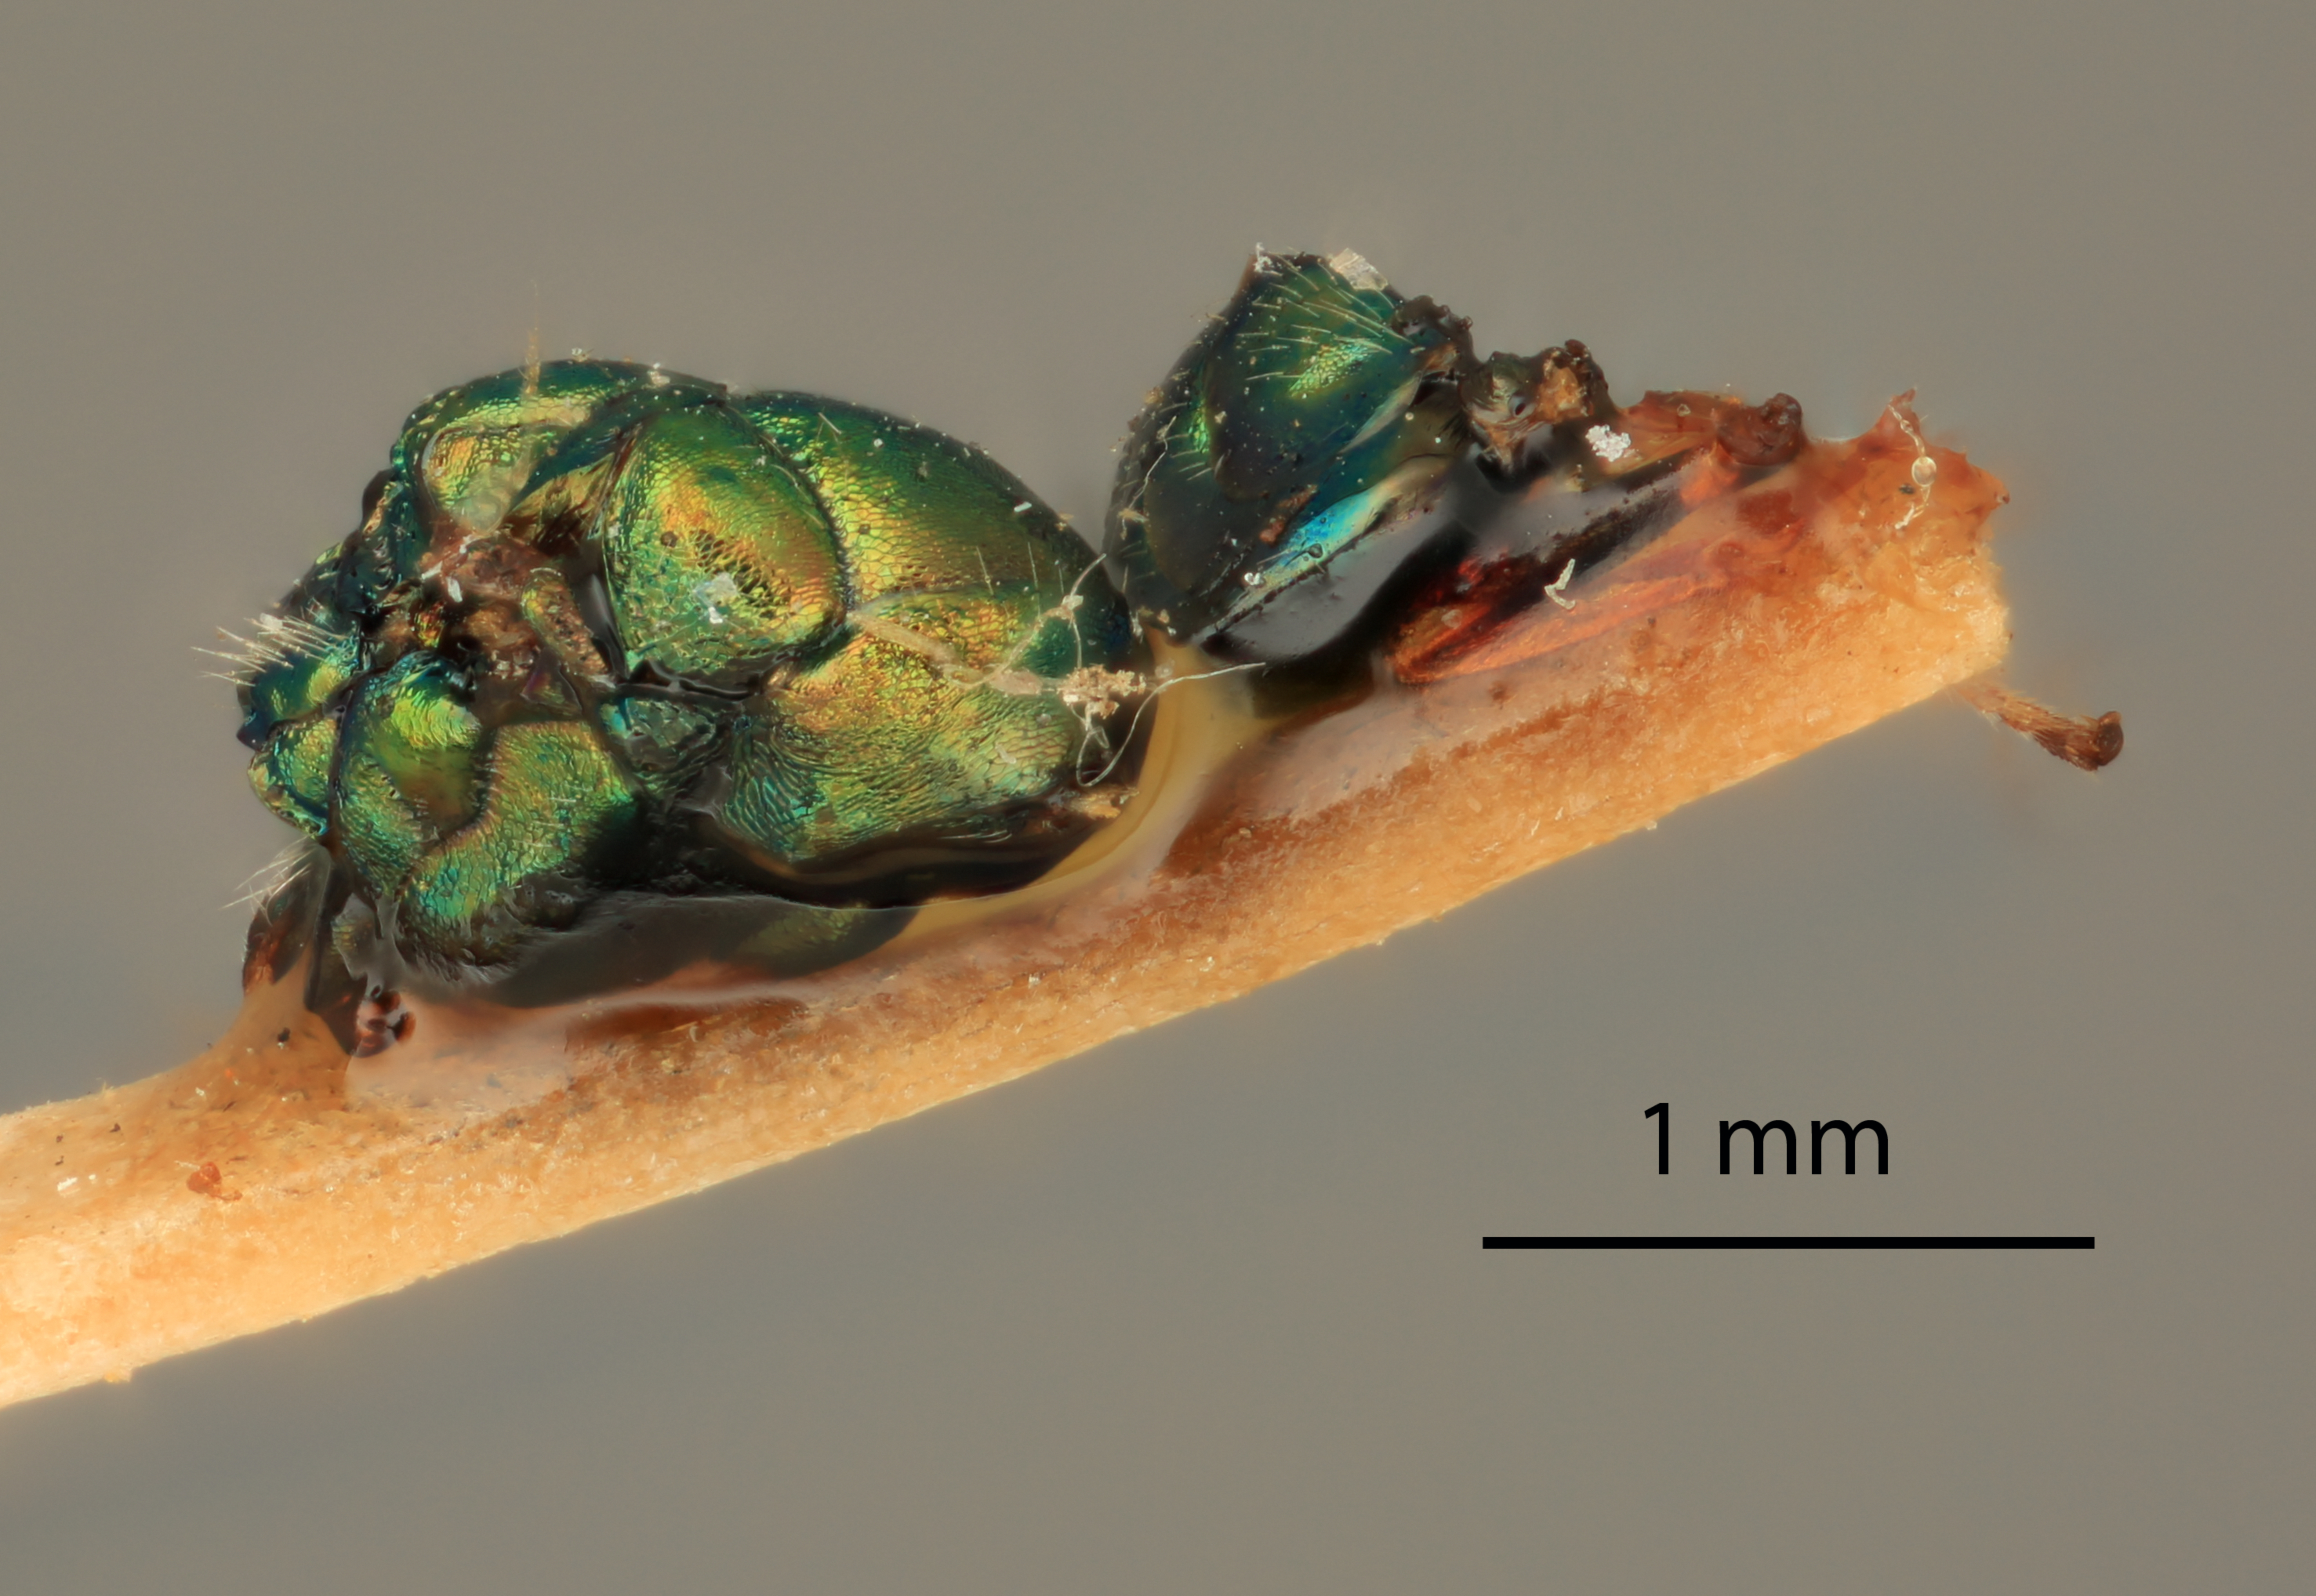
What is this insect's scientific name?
Lamprotatus canadensis
